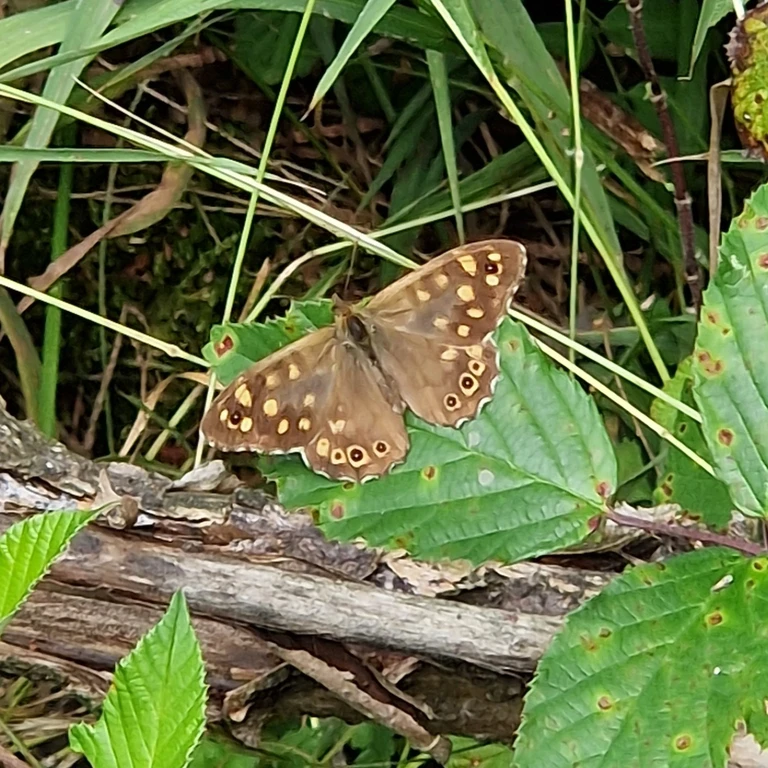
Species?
Pararge aegeria
